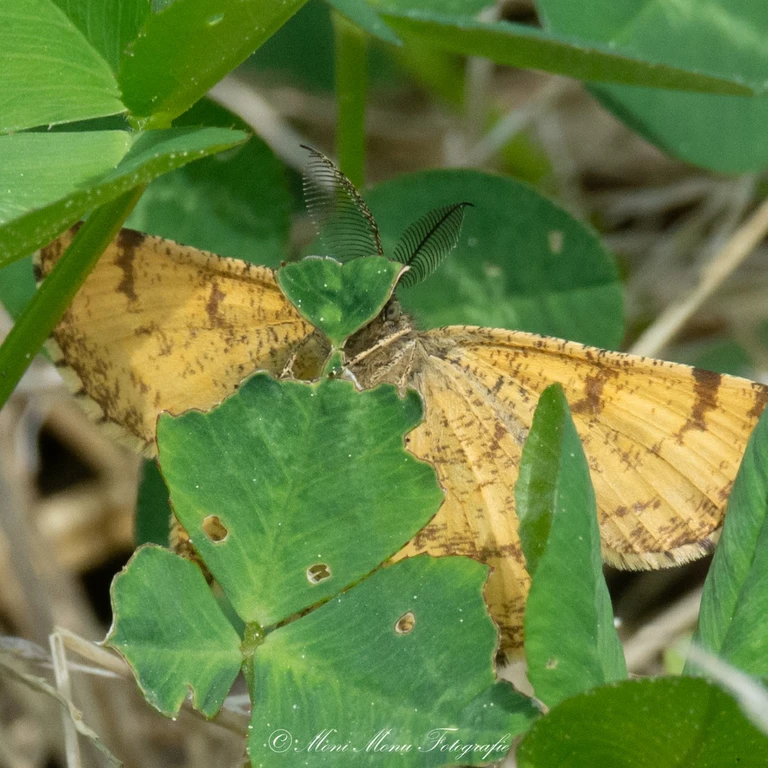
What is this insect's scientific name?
Ematurga atomaria
